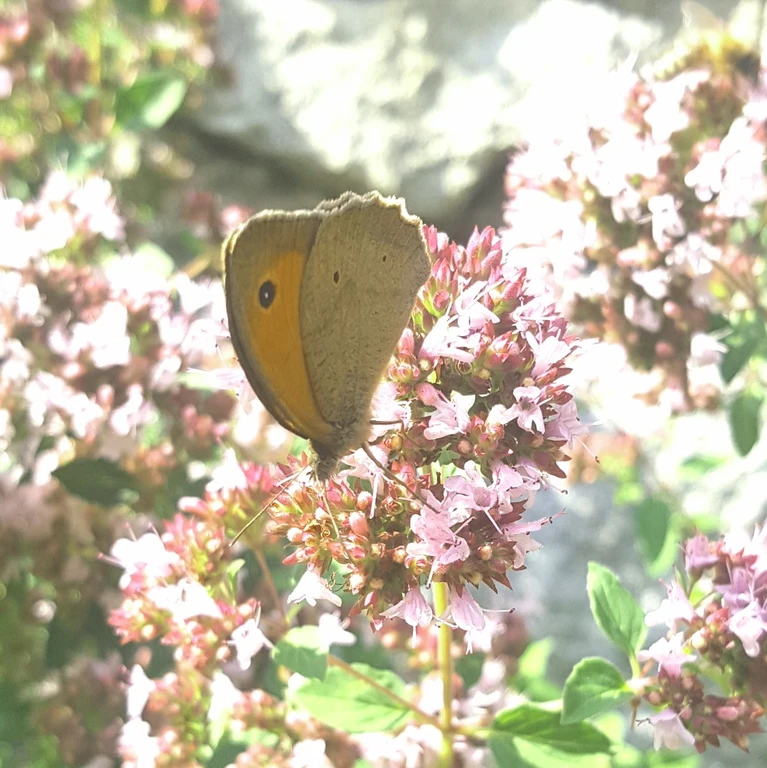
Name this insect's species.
Maniola jurtina
